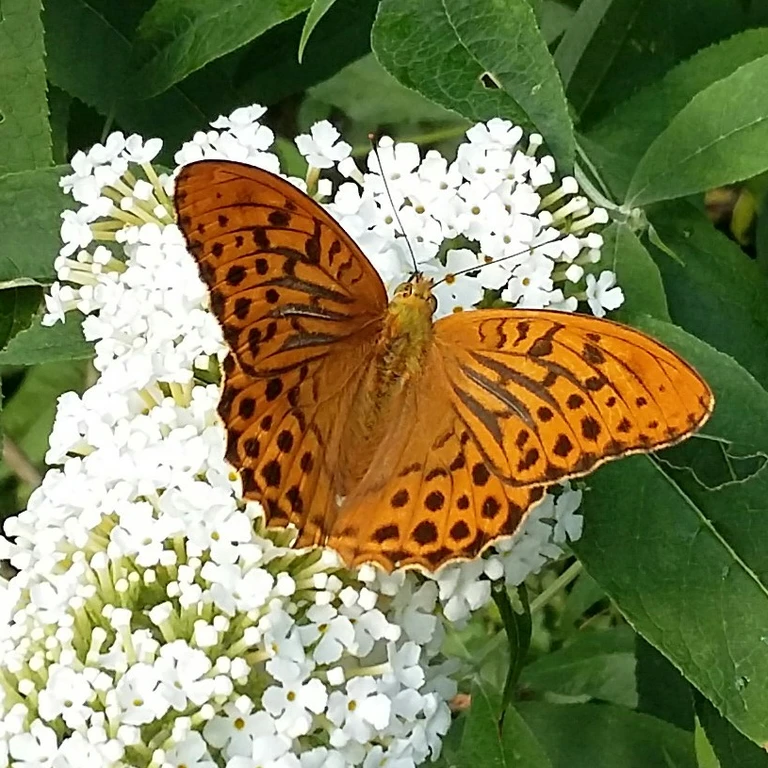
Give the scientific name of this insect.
Argynnis paphia
